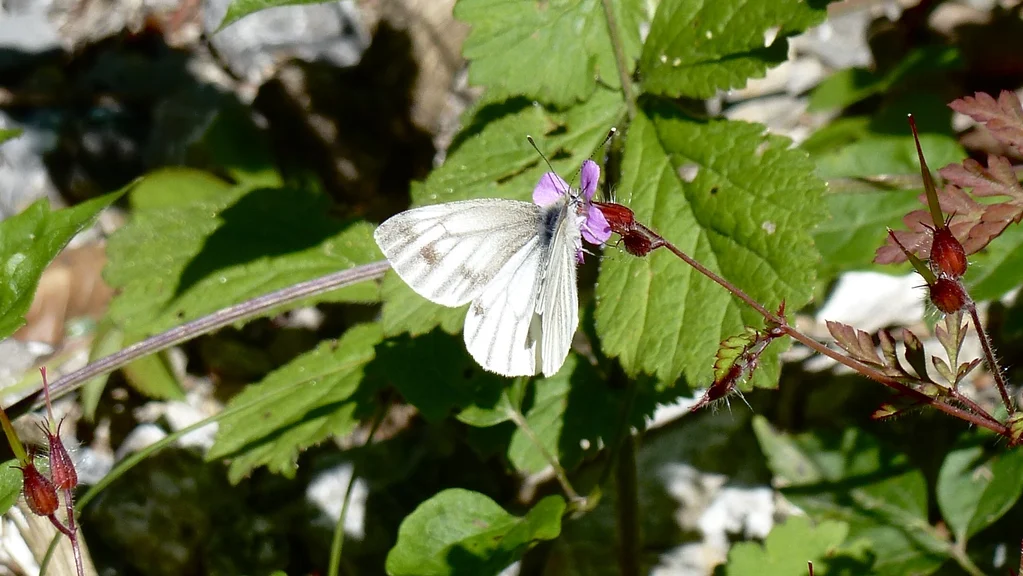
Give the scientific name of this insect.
Pieris bryoniae
